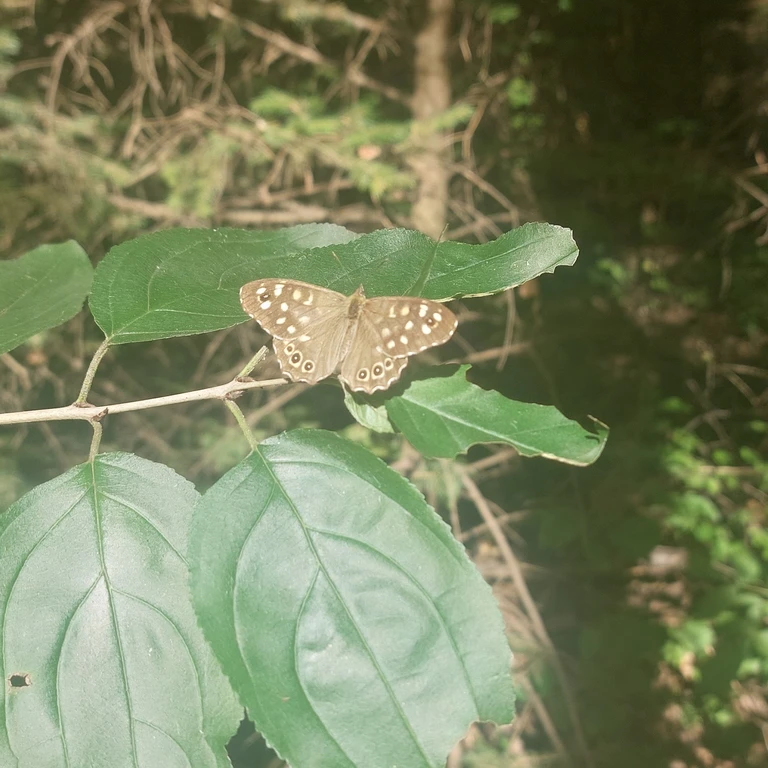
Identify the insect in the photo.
Pararge aegeria
